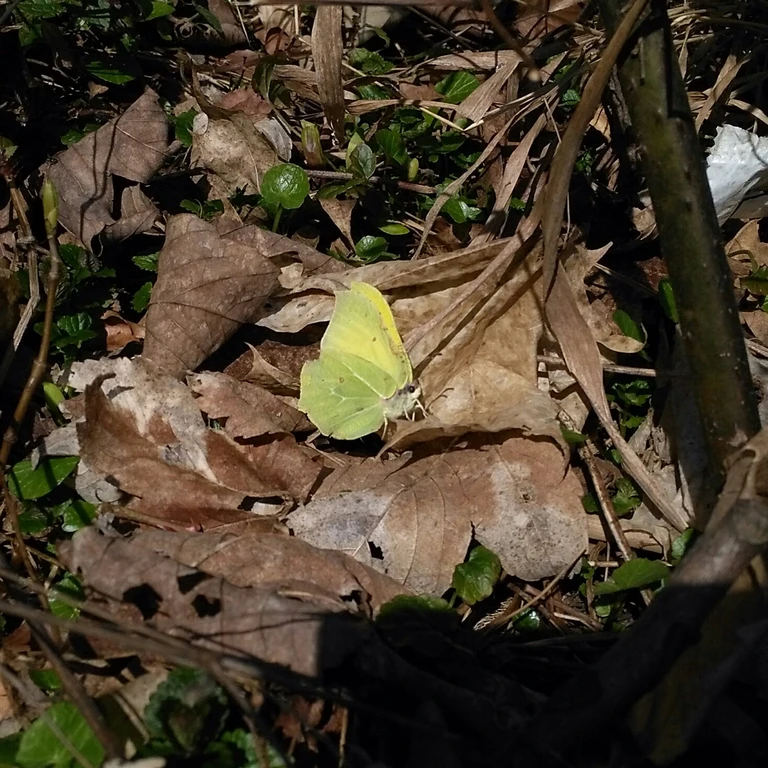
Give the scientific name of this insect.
Gonepteryx rhamni
